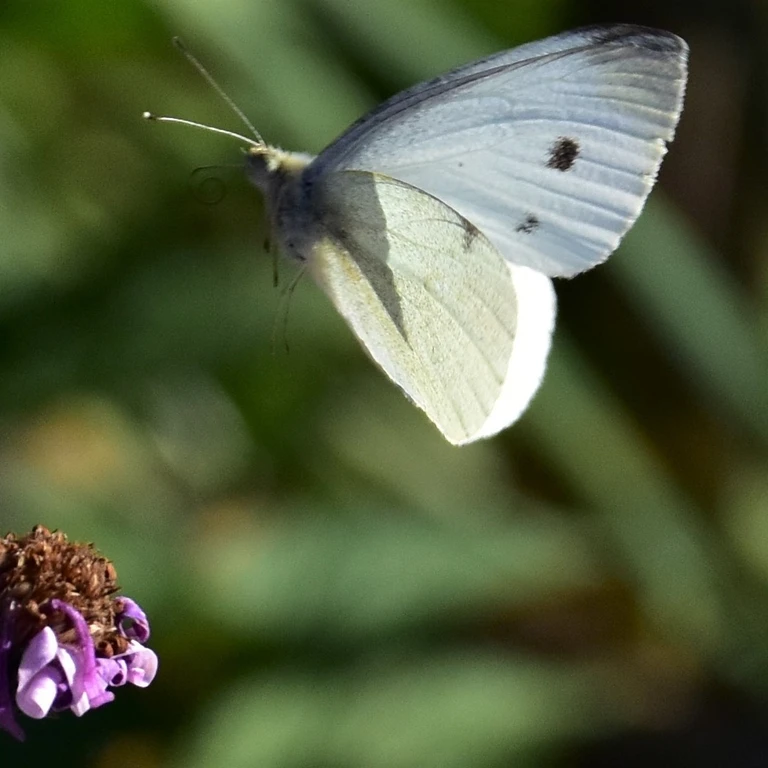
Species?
Pieris rapae
